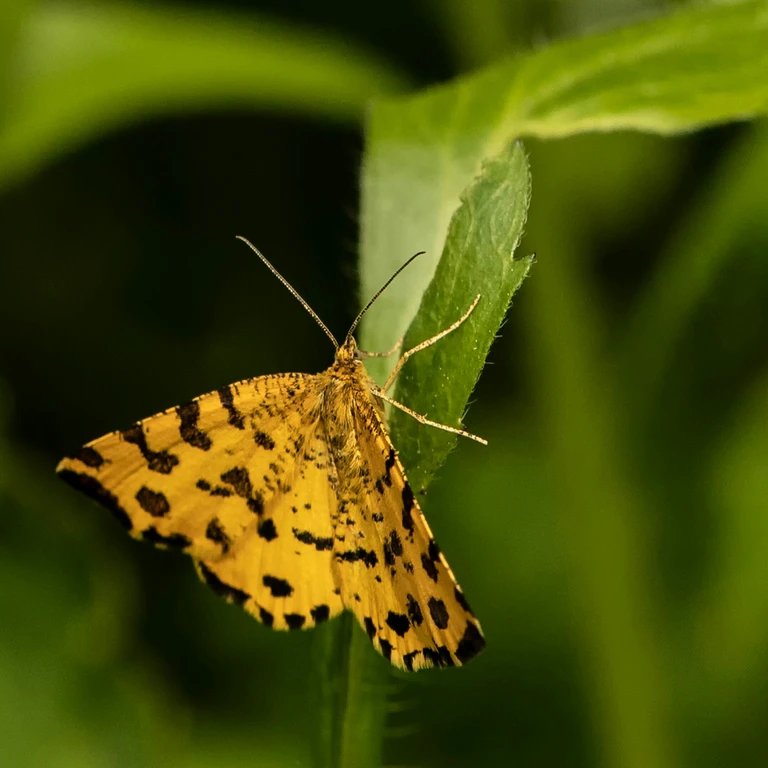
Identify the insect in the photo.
Pseudopanthera macularia
